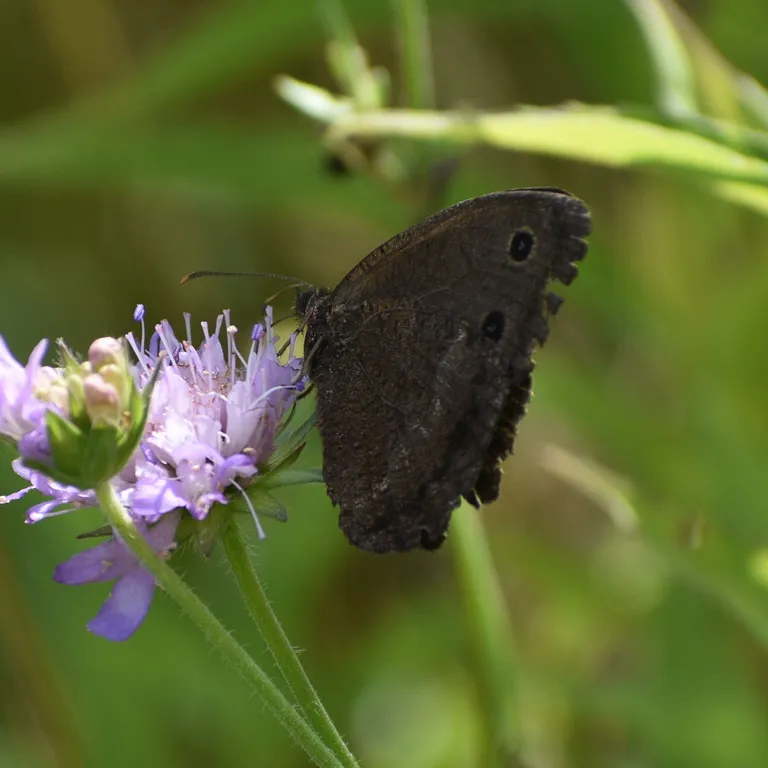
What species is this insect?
Minois dryas
